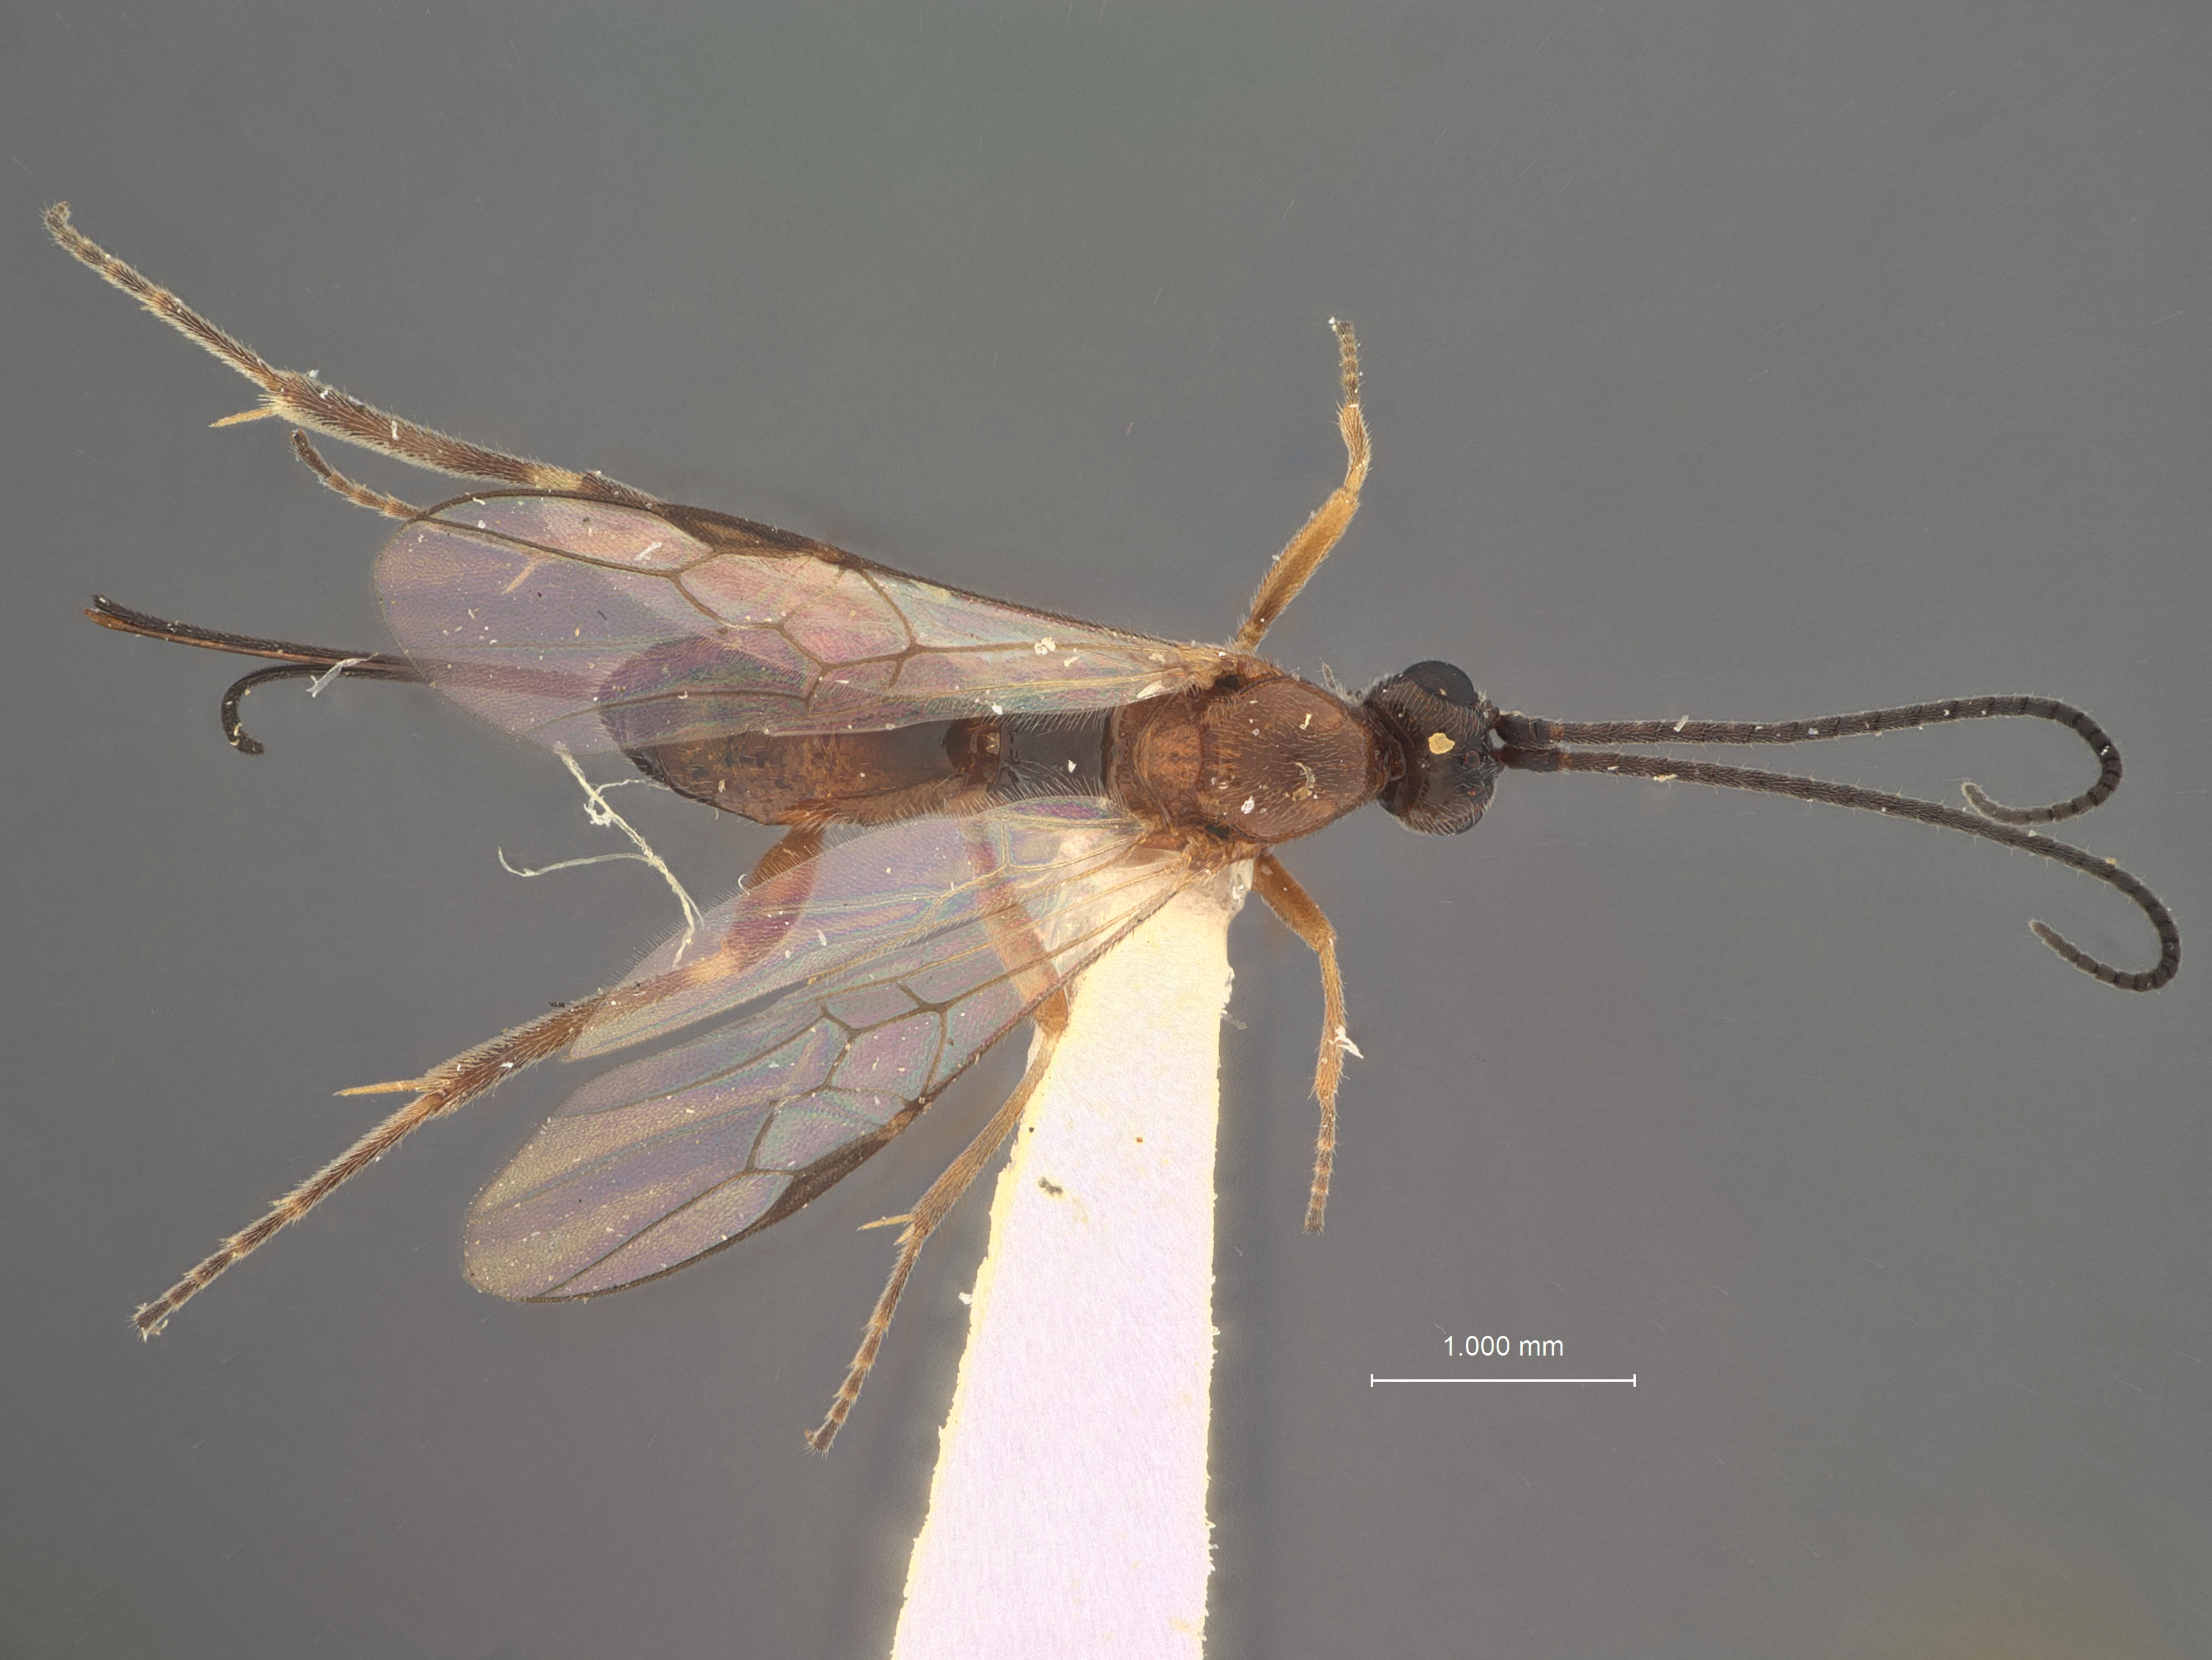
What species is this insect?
Orgilus lepidus
